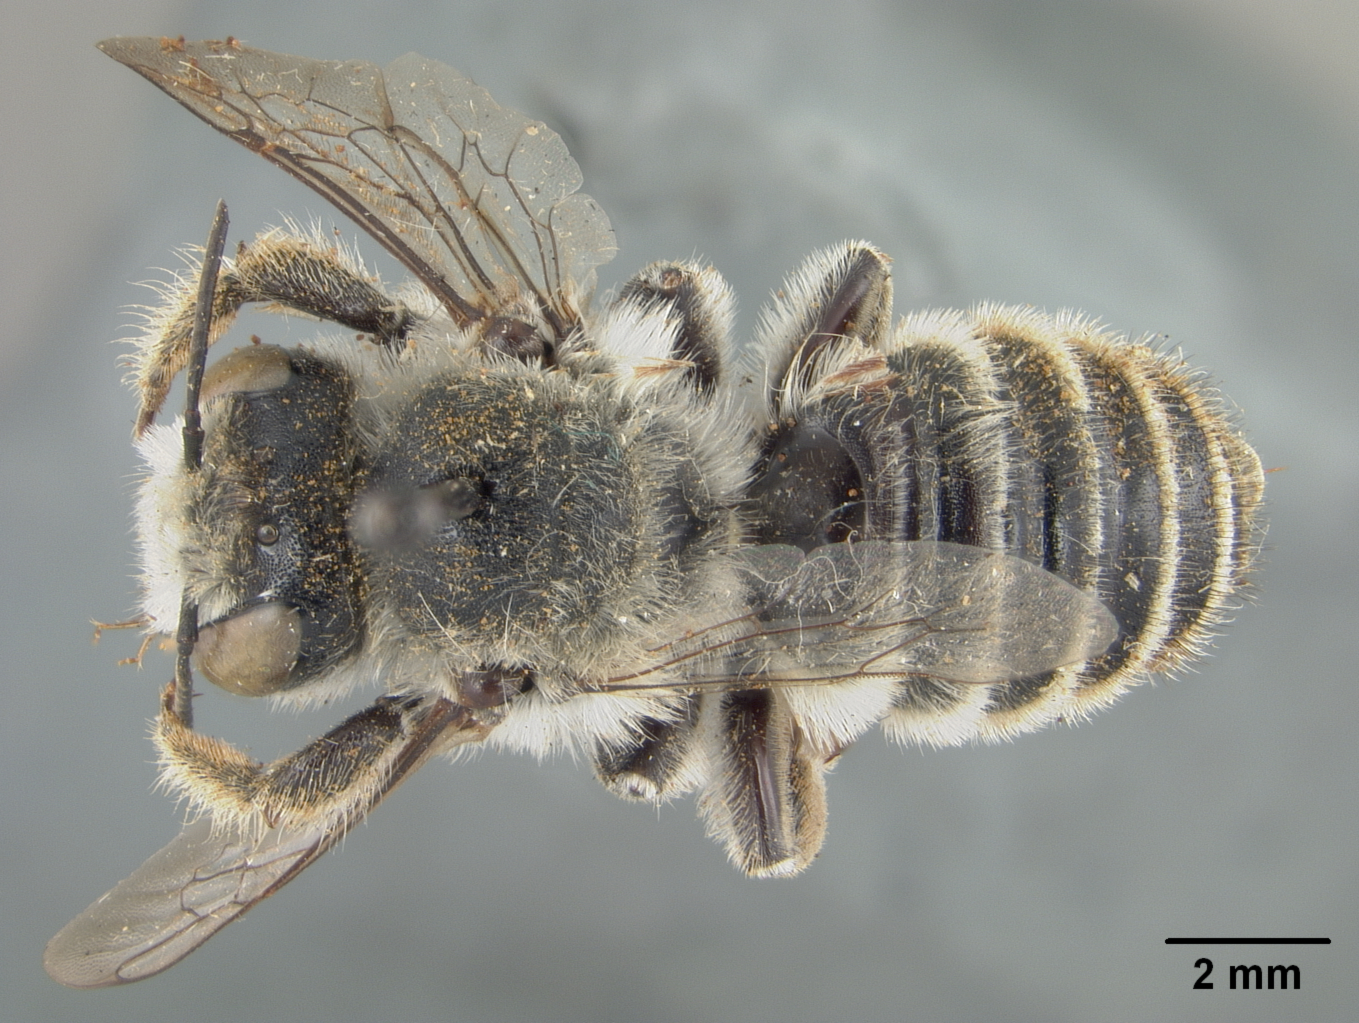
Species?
Megachile hookeri
